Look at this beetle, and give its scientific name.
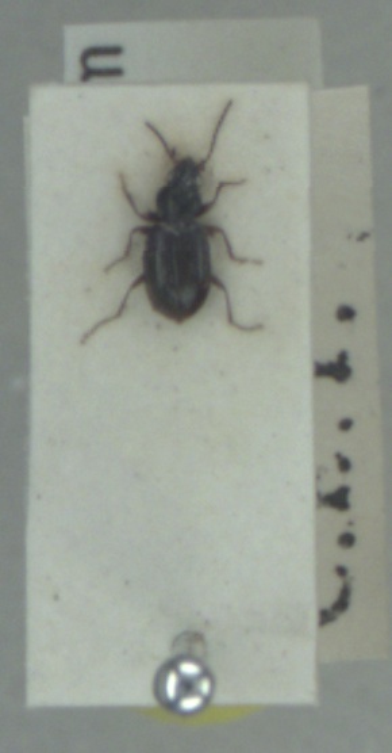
Bembidion clarkei
